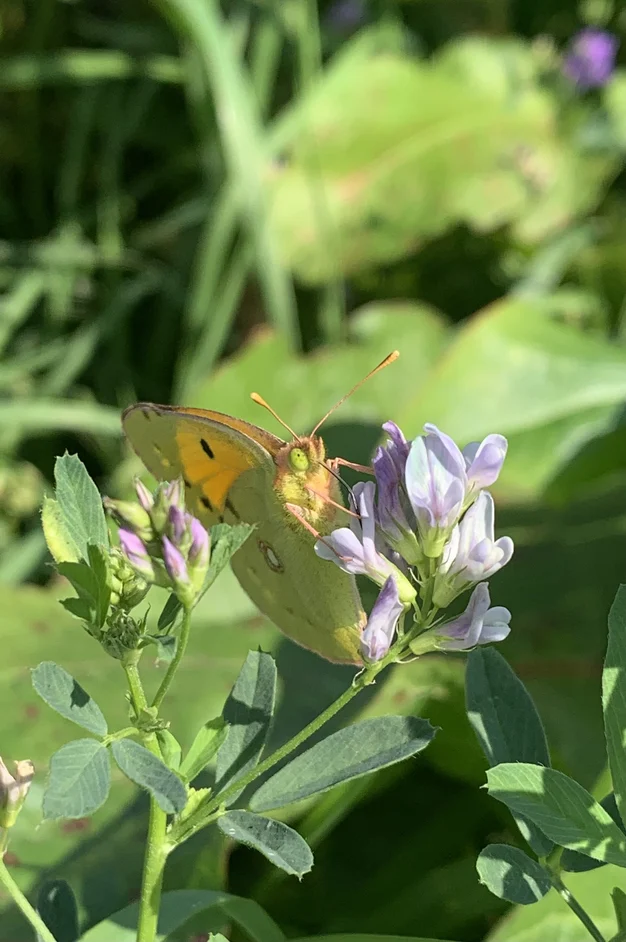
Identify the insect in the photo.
Colias croceus
